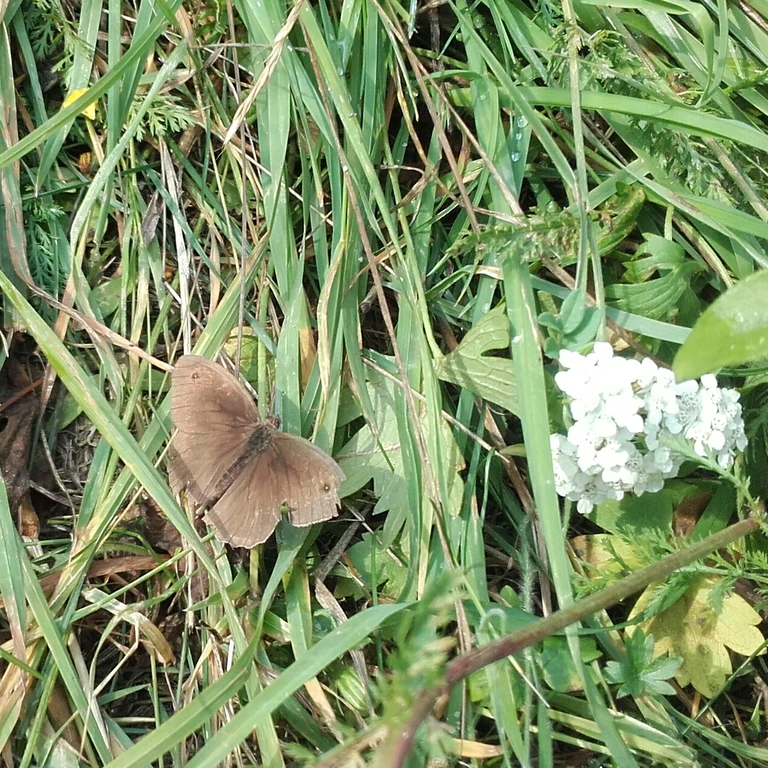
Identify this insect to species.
Maniola jurtina
